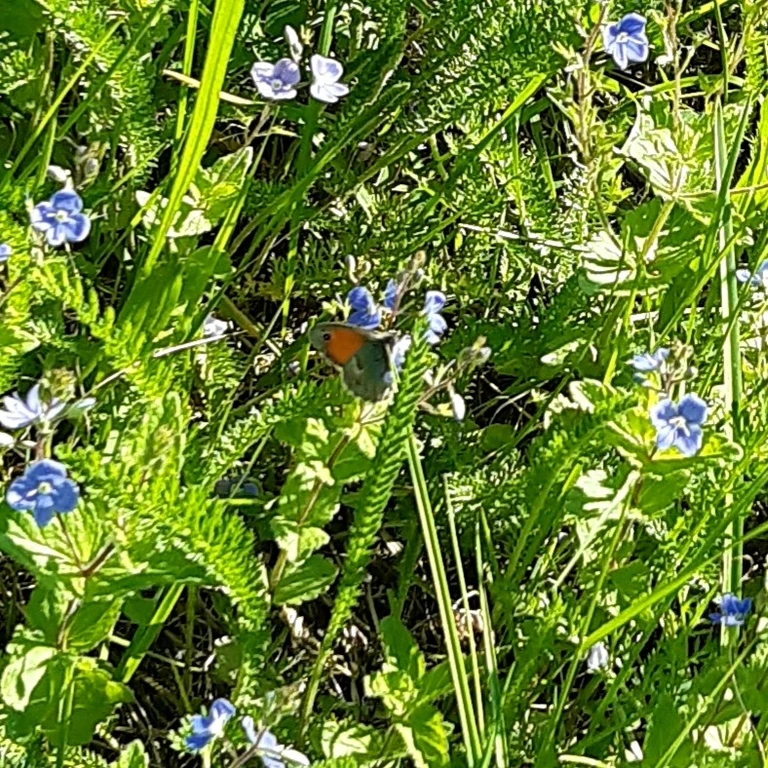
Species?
Coenonympha pamphilus
